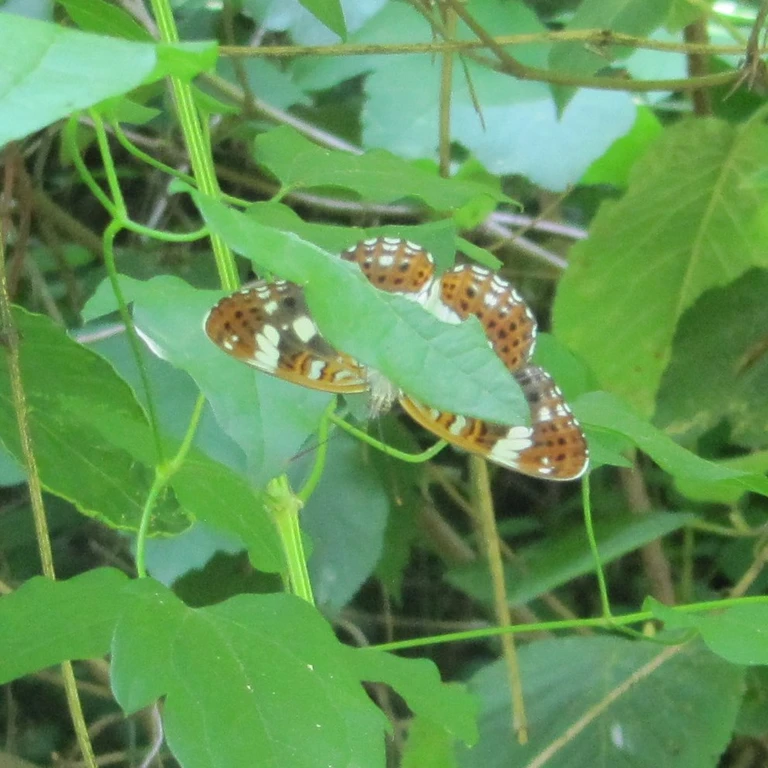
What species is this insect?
Limenitis camilla (also Ladoga camilla)
